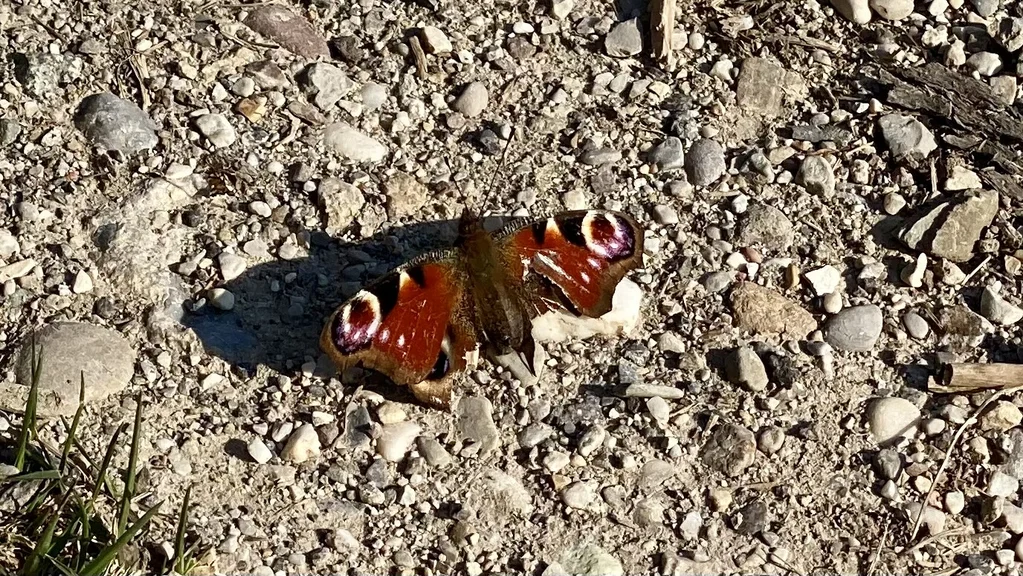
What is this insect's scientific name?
Aglais io
